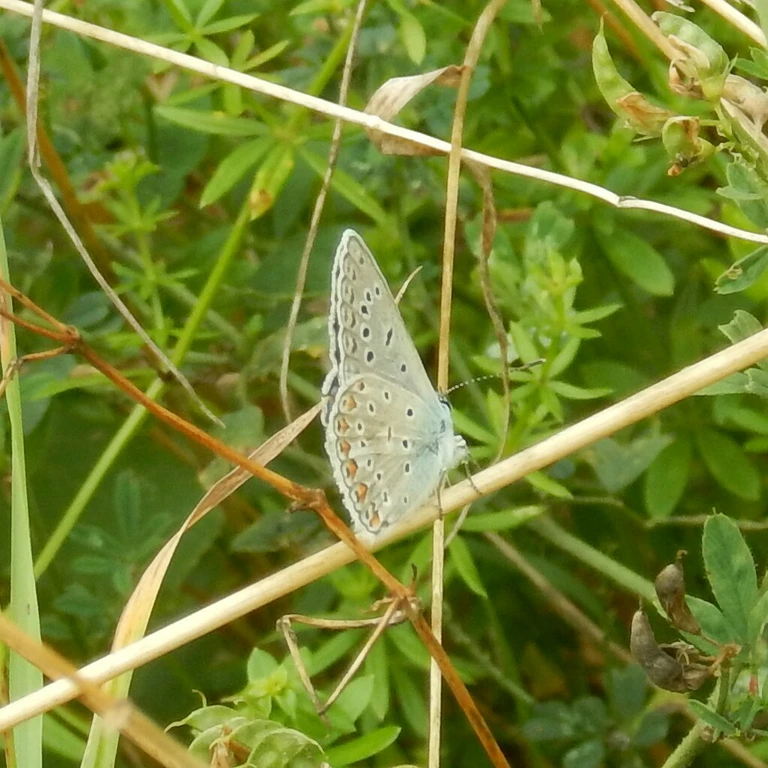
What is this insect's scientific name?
Polyommatus icarus
